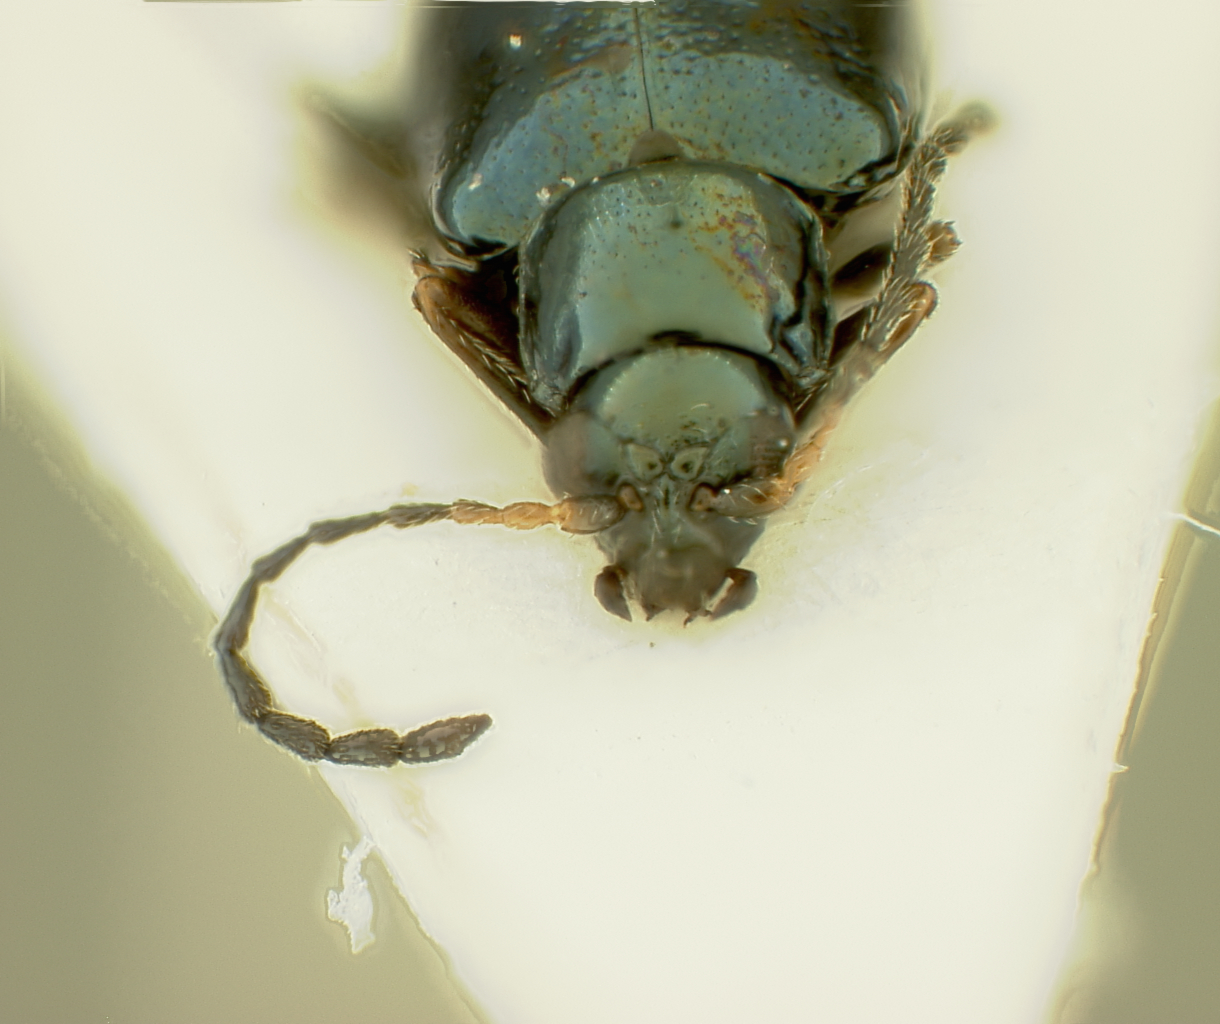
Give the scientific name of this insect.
Aphthona phalchoki
